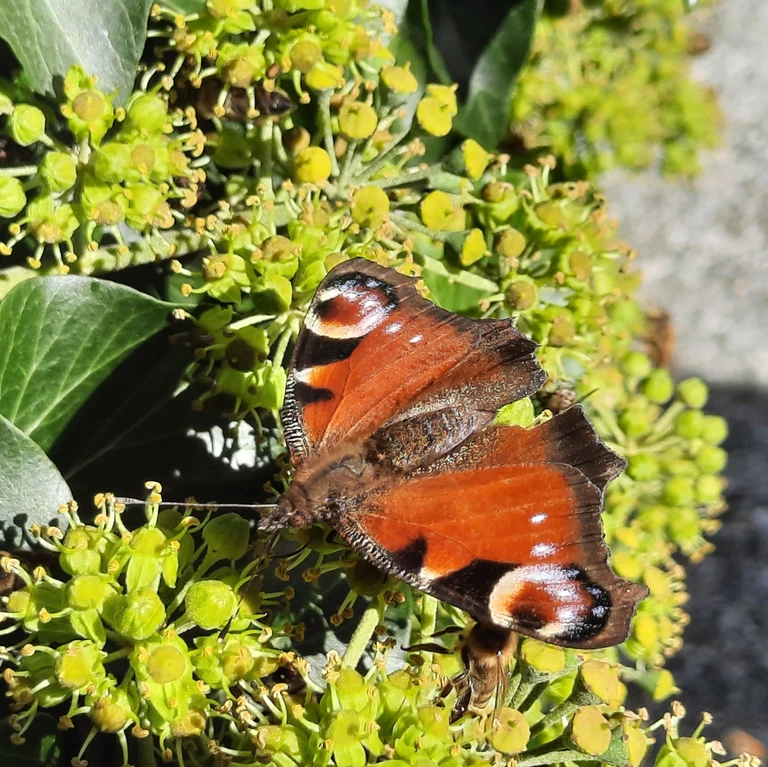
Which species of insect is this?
Aglais io
